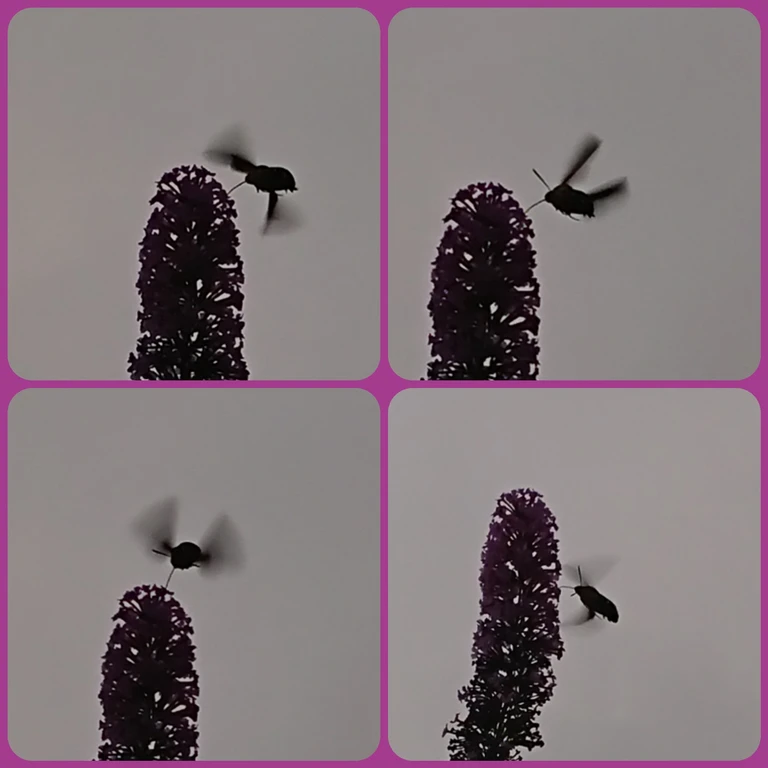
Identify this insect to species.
Macroglossum stellatarum
